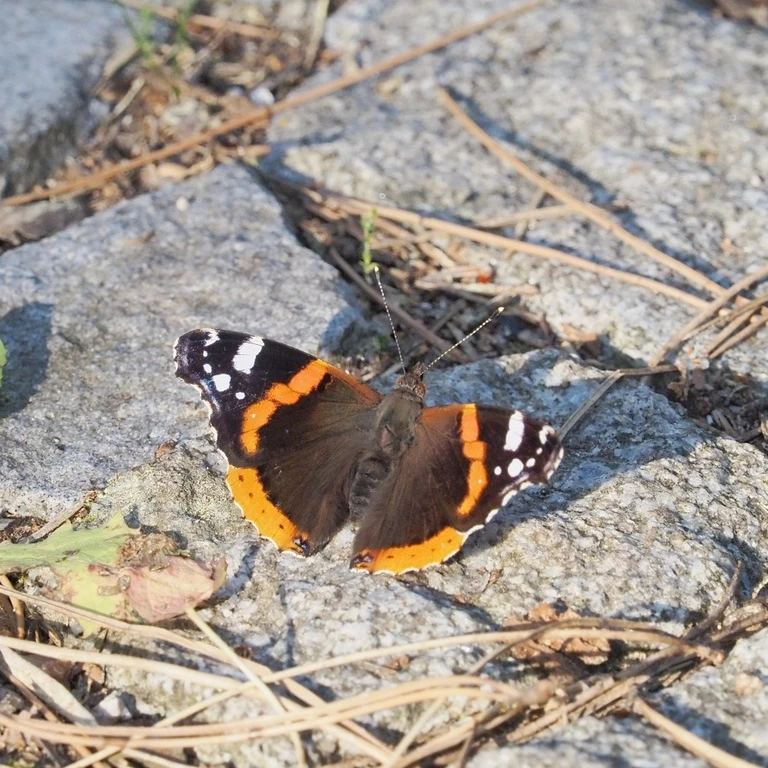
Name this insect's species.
Vanessa atalanta
